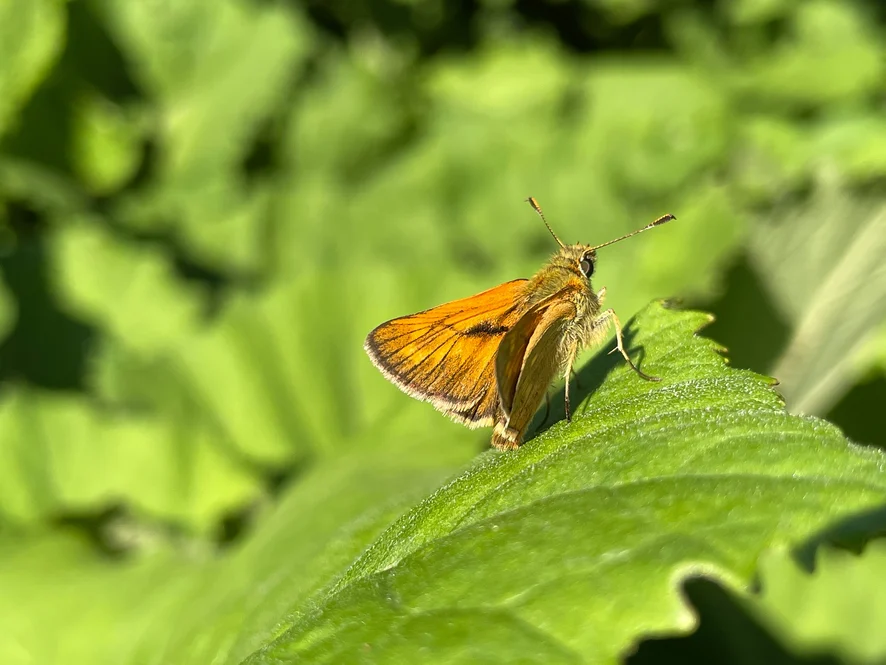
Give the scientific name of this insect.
Ochlodes sylvanus (also Ochlodes venata)
